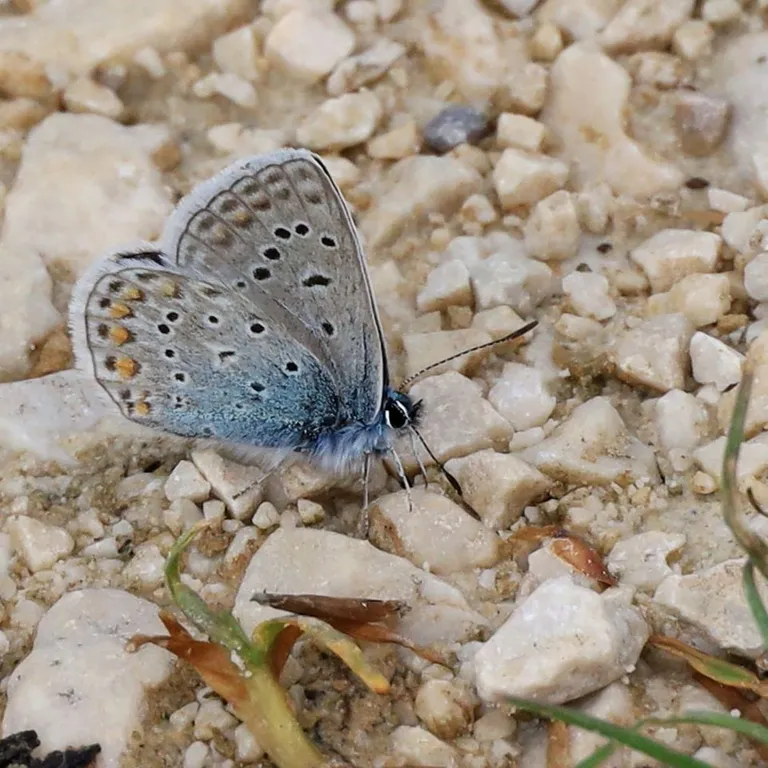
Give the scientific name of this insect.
Polyommatus icarus
